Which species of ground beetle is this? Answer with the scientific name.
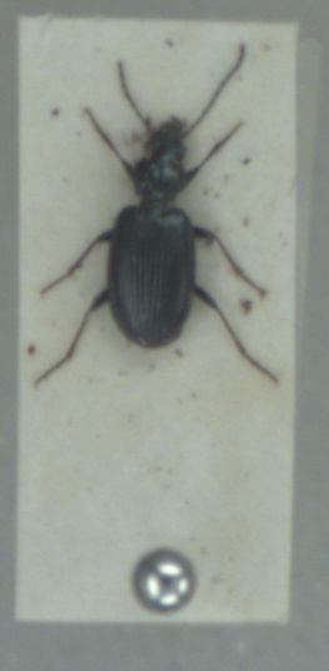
Bembidion atrocaeruleum
